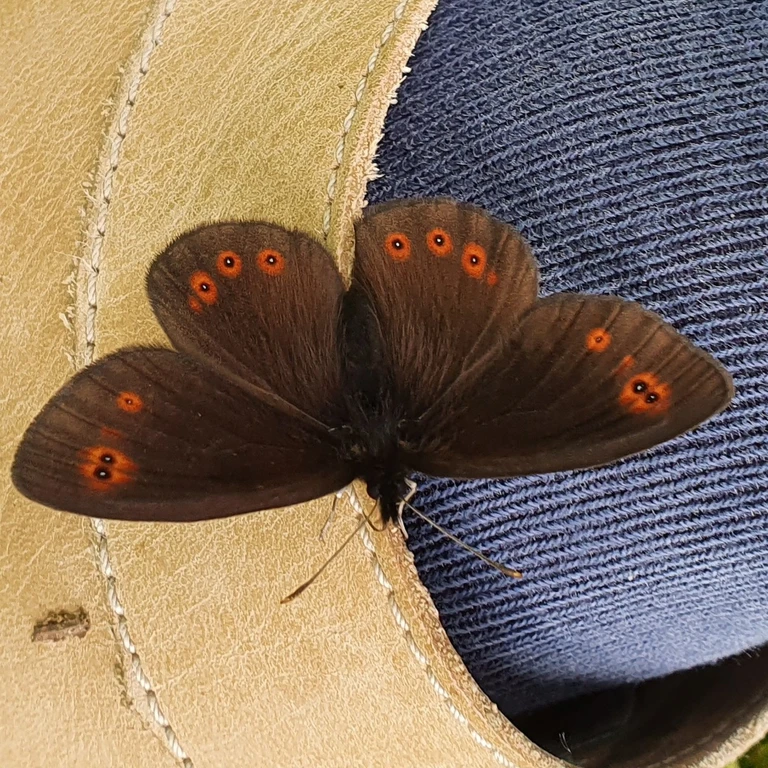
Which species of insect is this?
Erebia medusa
